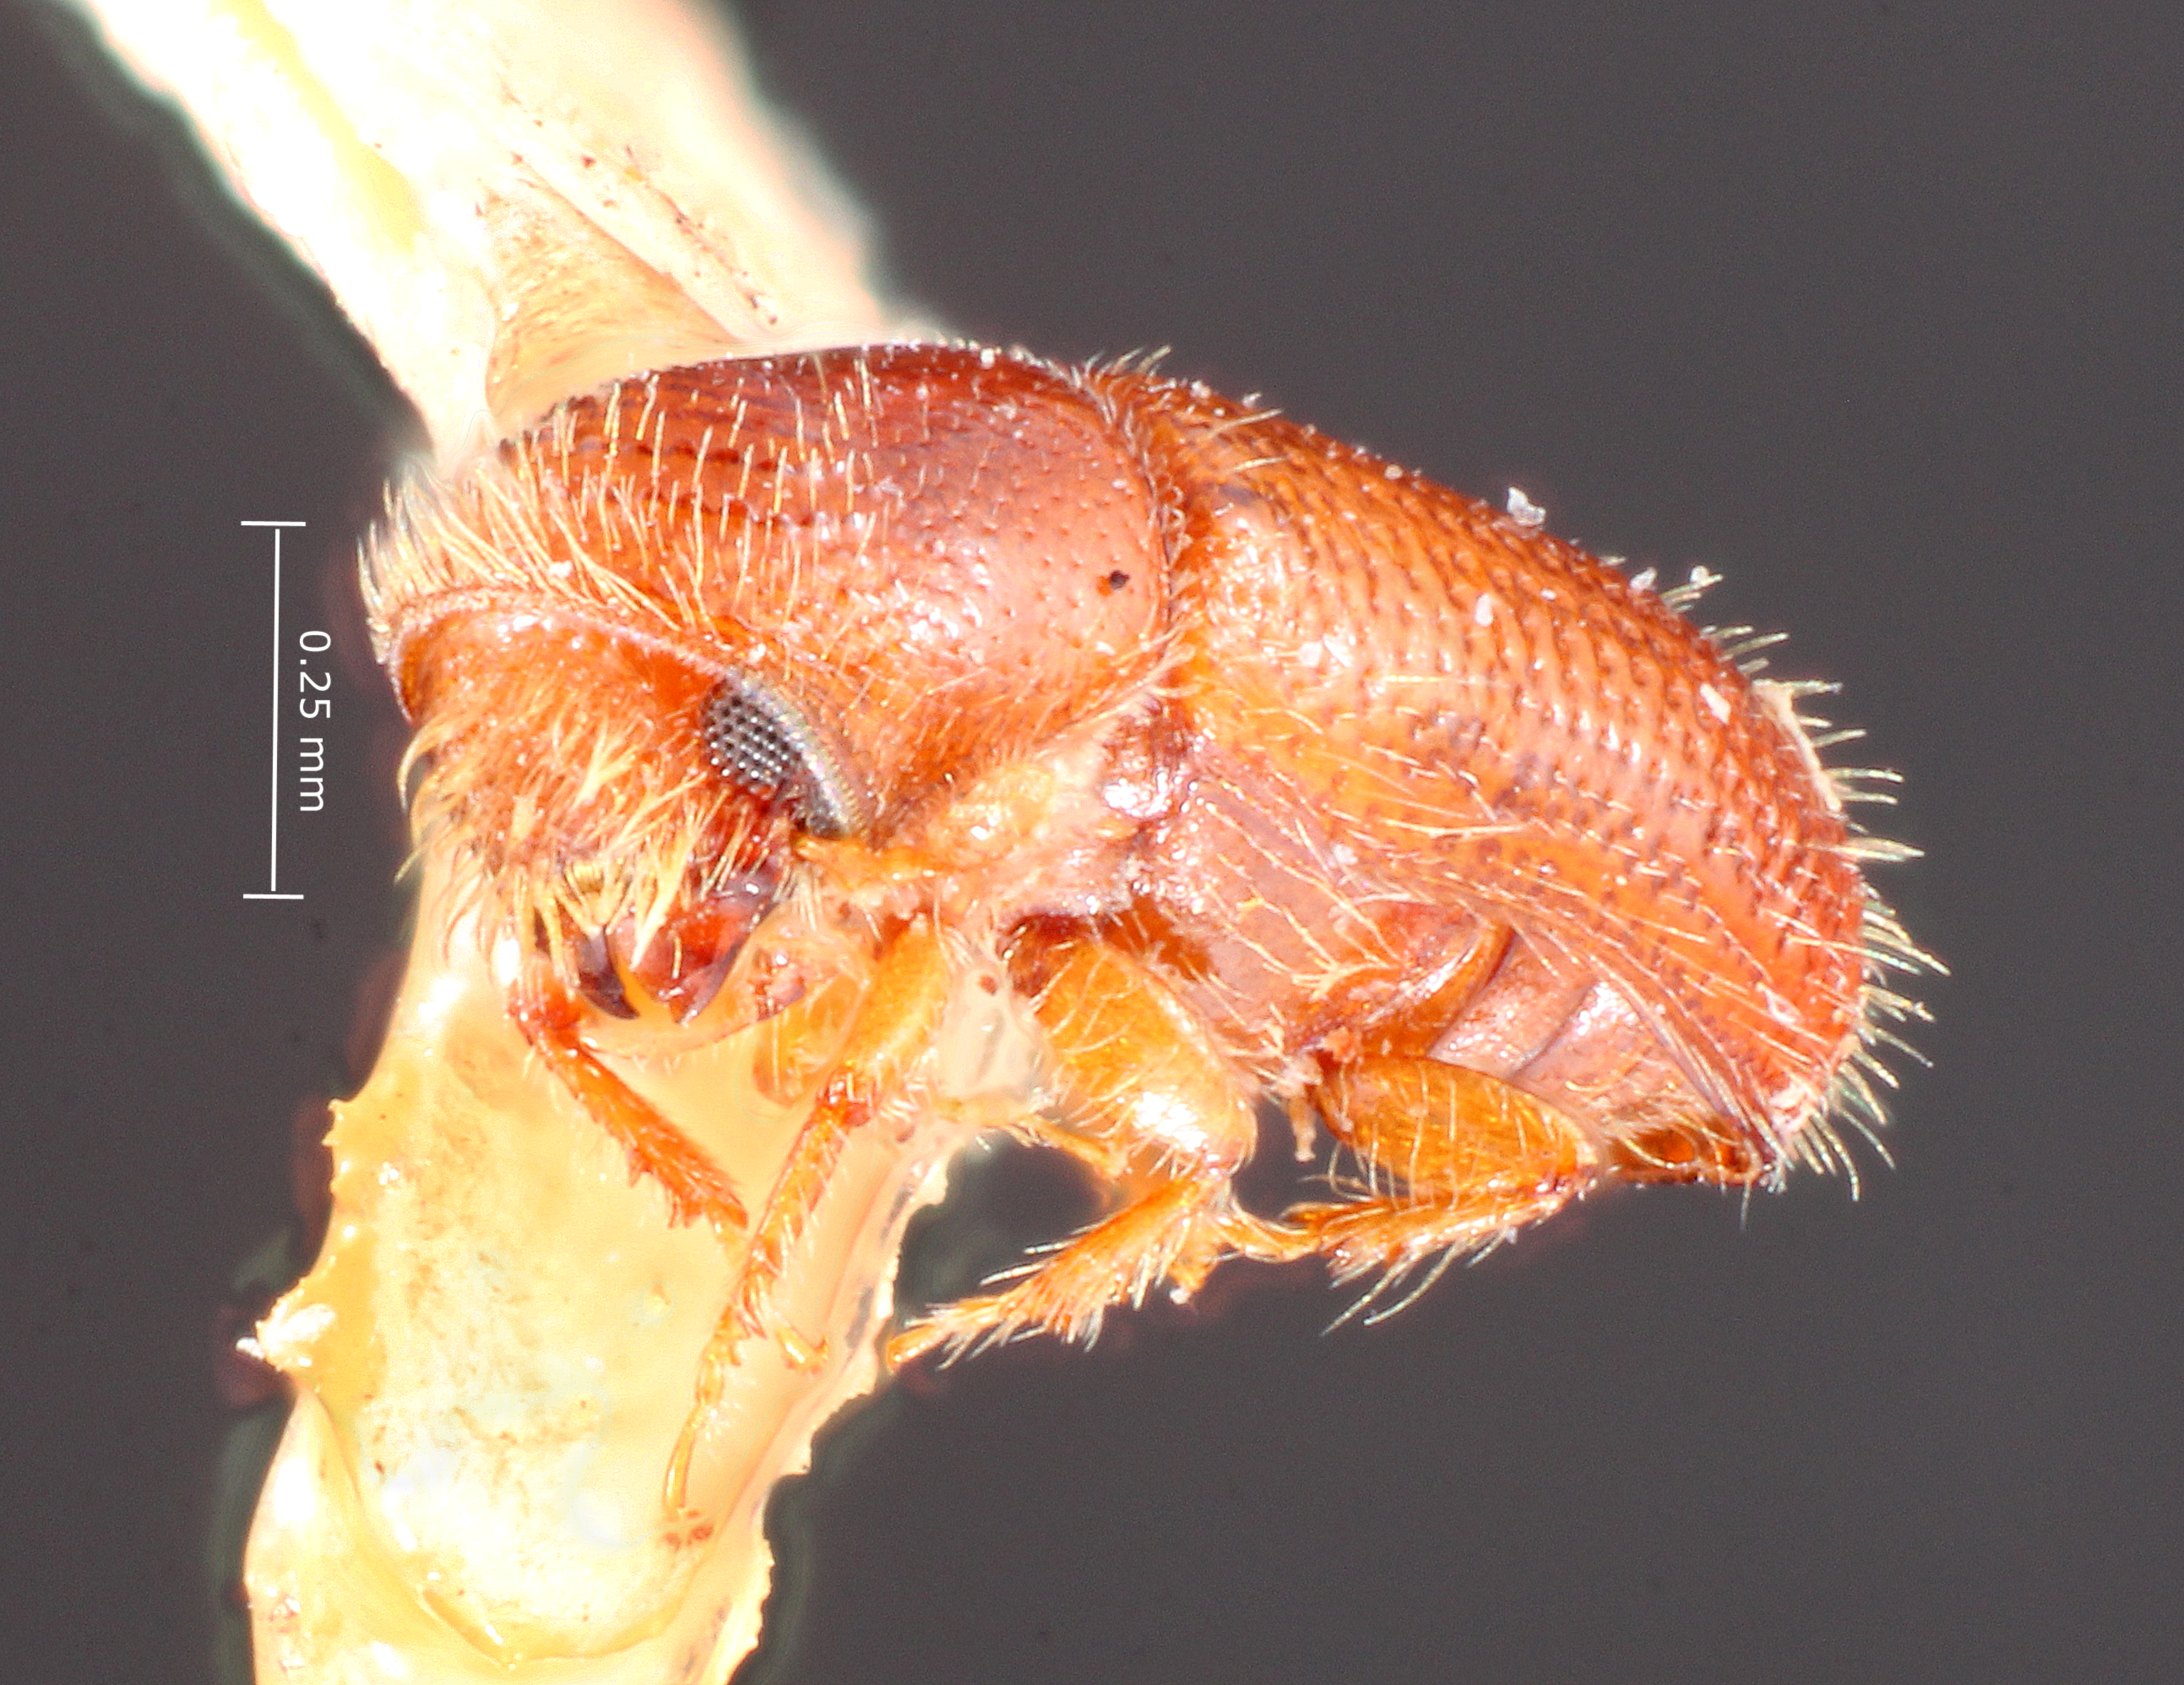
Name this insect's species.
Pityophthorus antillicus
